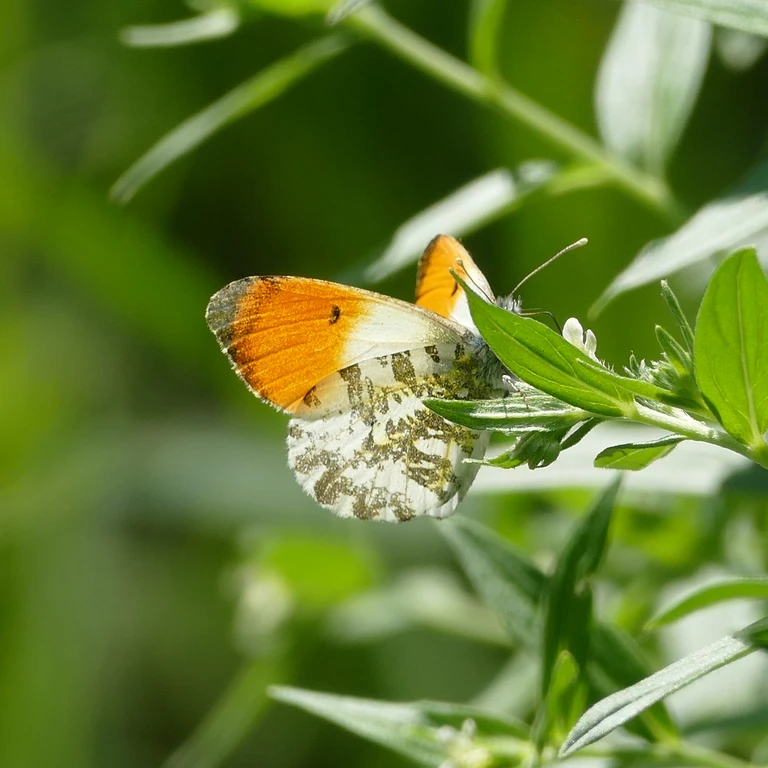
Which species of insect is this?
Anthocharis cardamines
